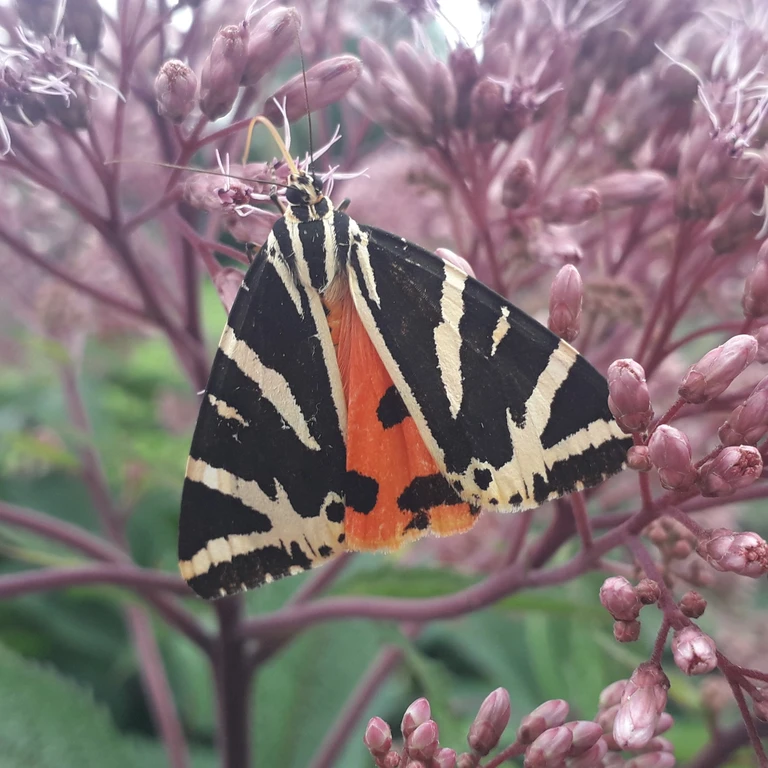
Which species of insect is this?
Euplagia quadripunctaria
